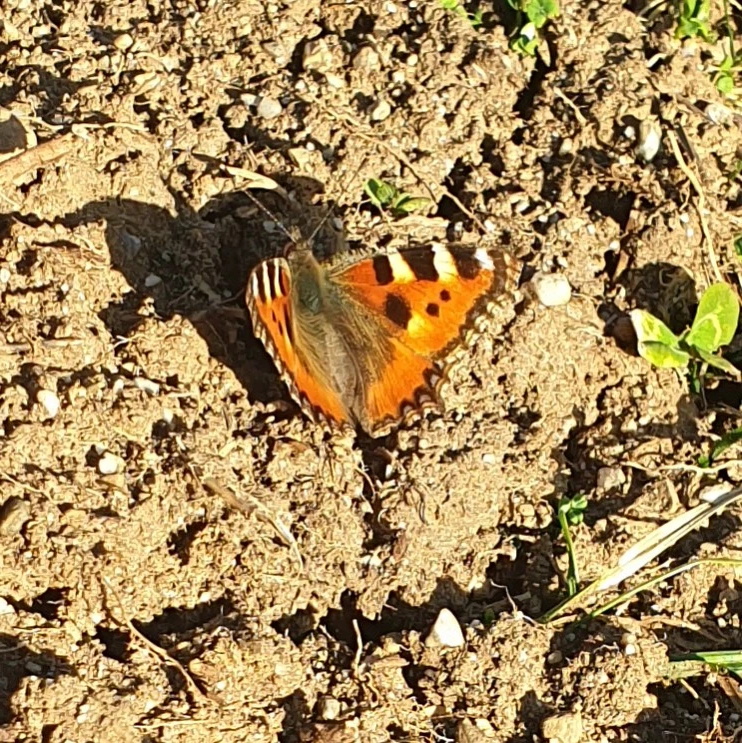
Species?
Aglais urticae
